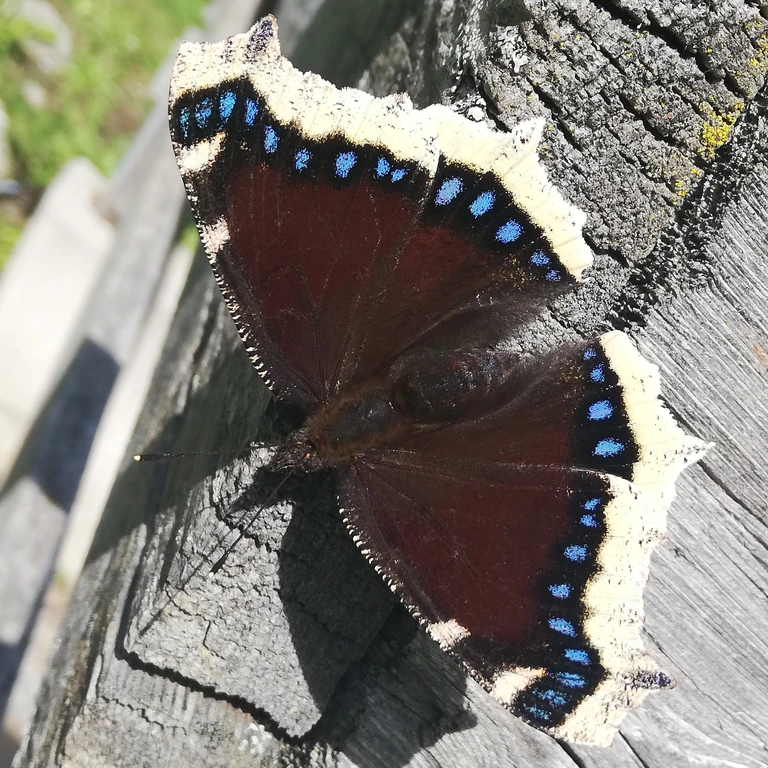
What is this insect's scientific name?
Nymphalis antiopa
